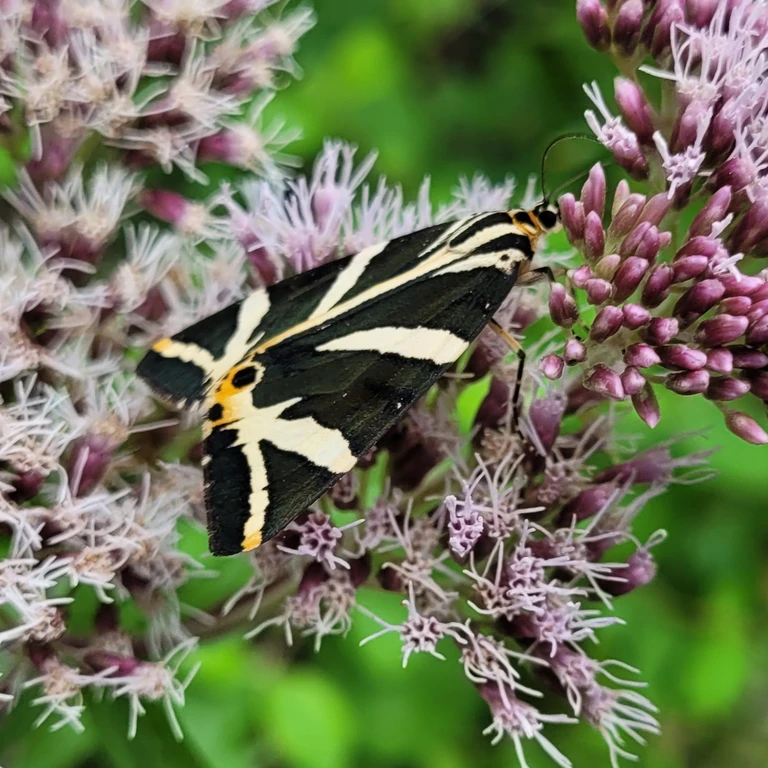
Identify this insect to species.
Euplagia quadripunctaria
